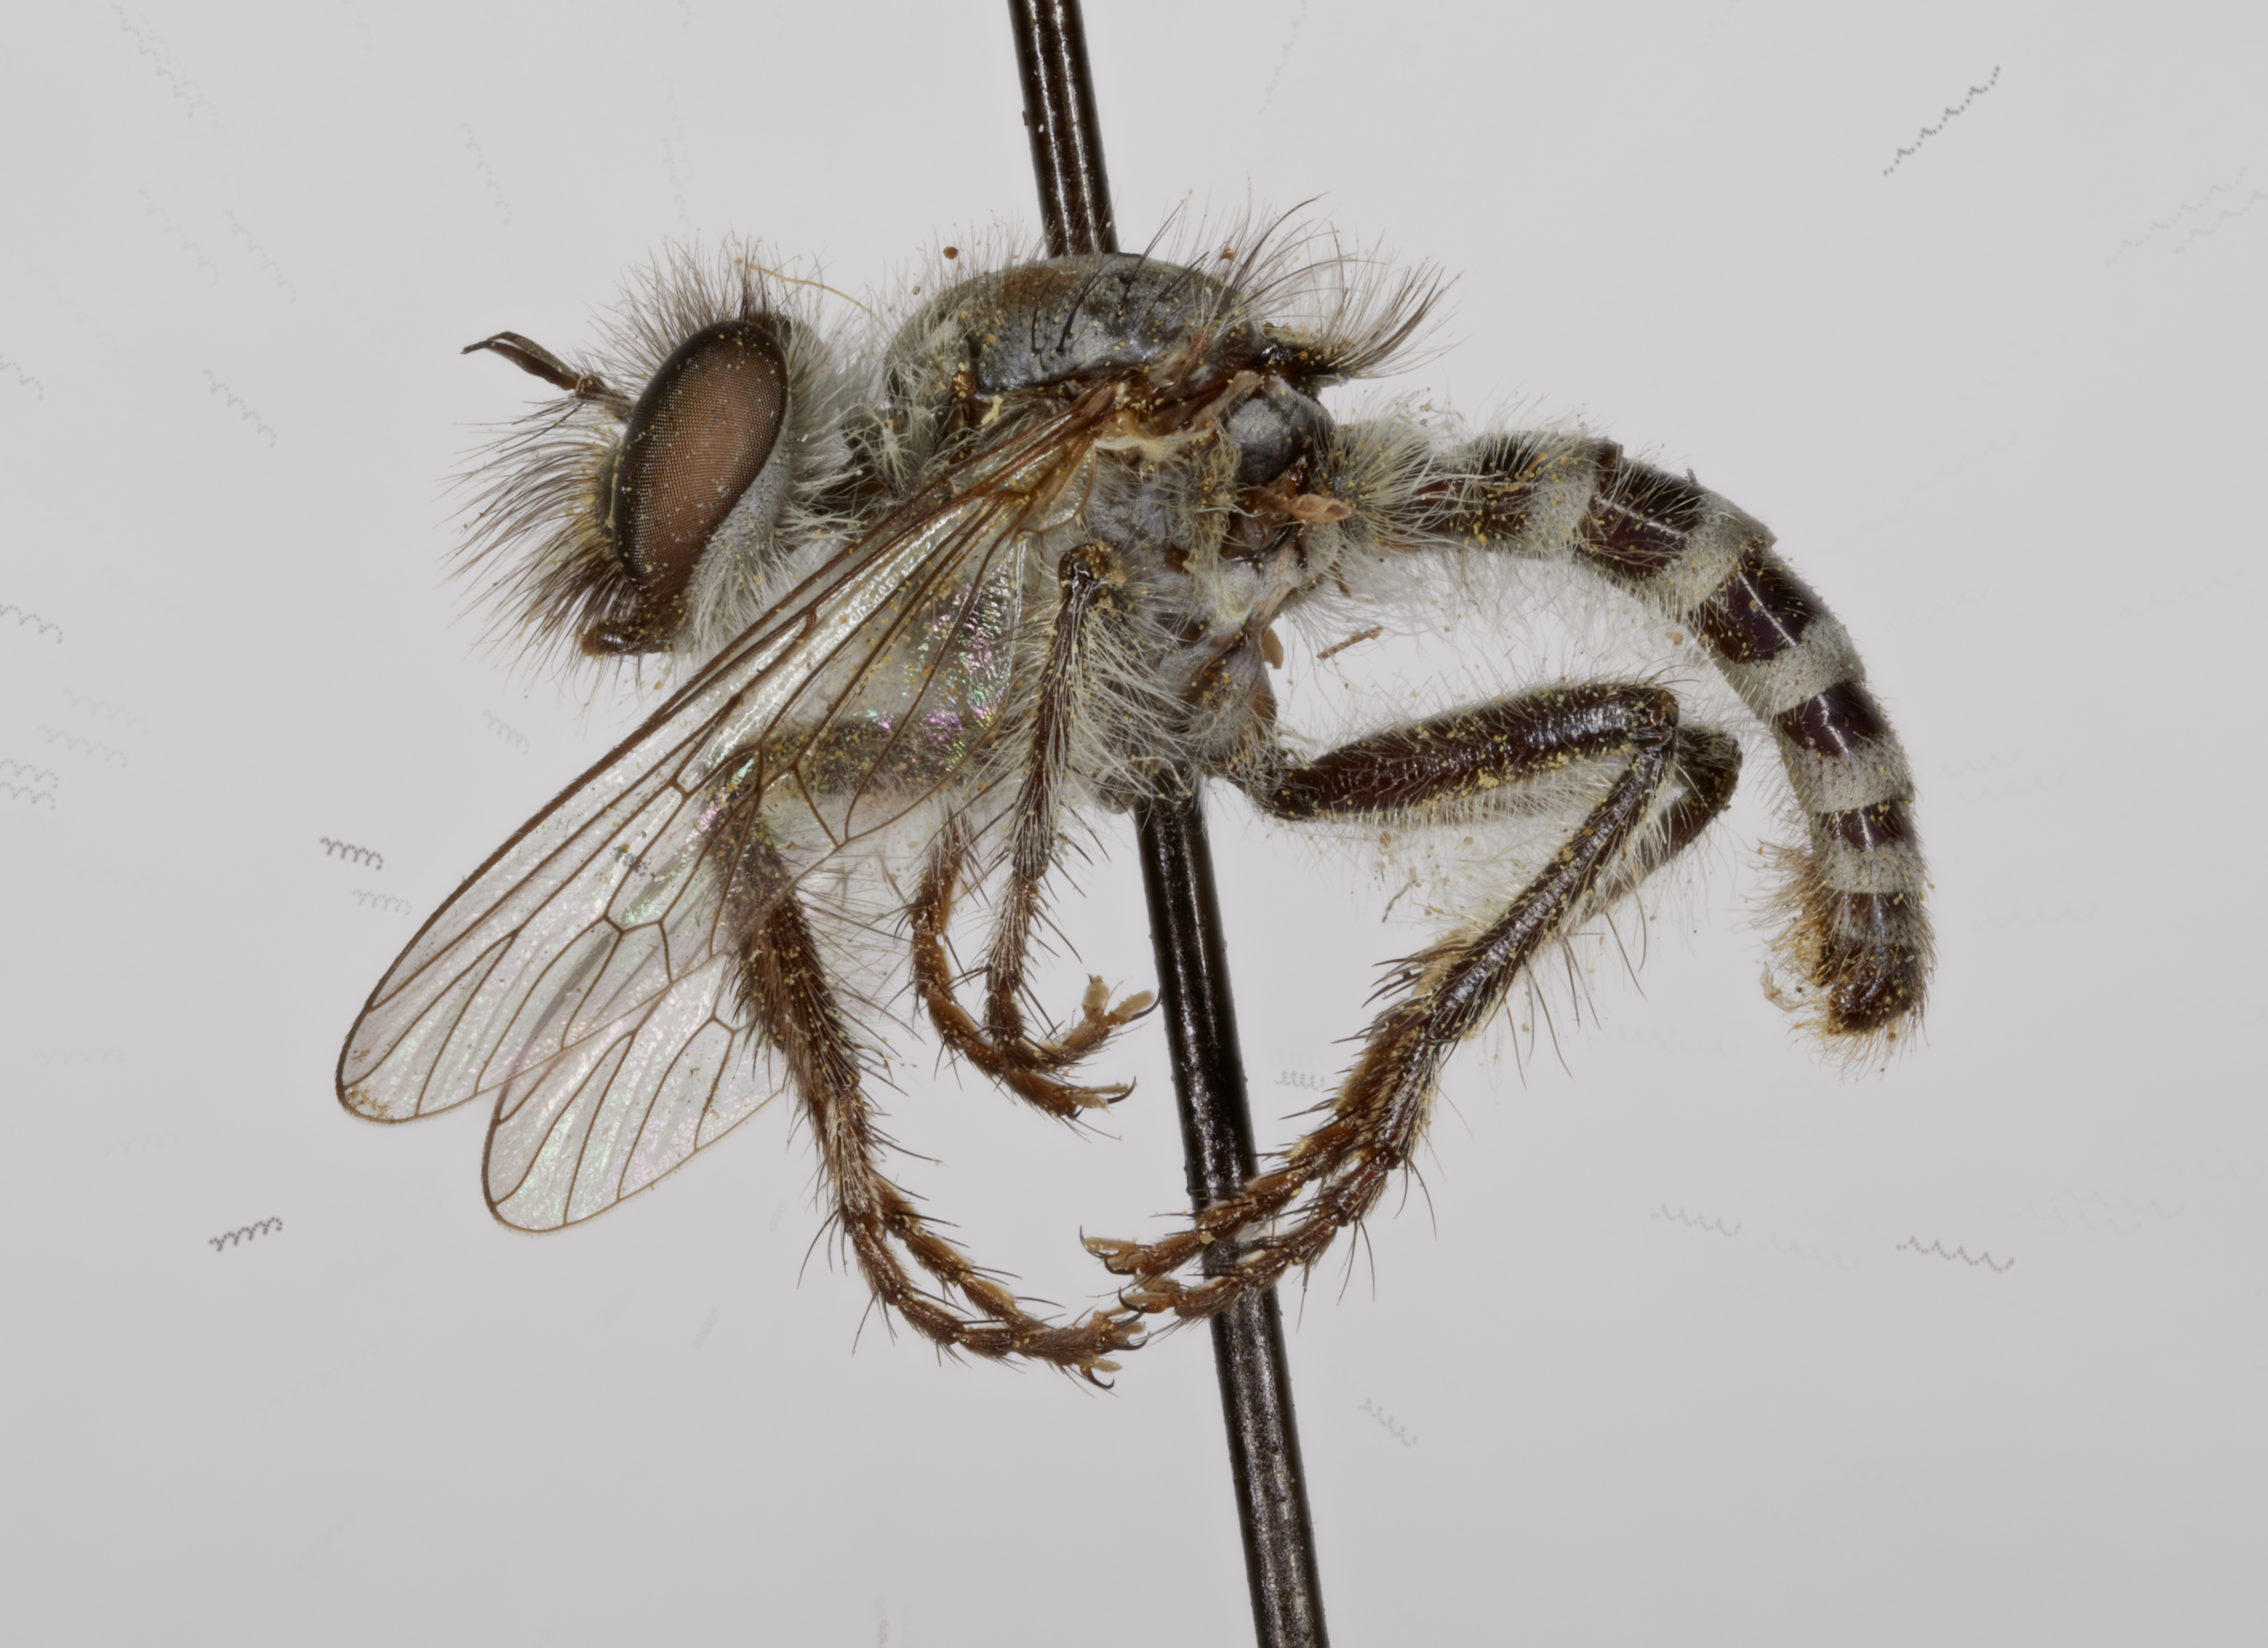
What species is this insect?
Cyrtopogon caesius
